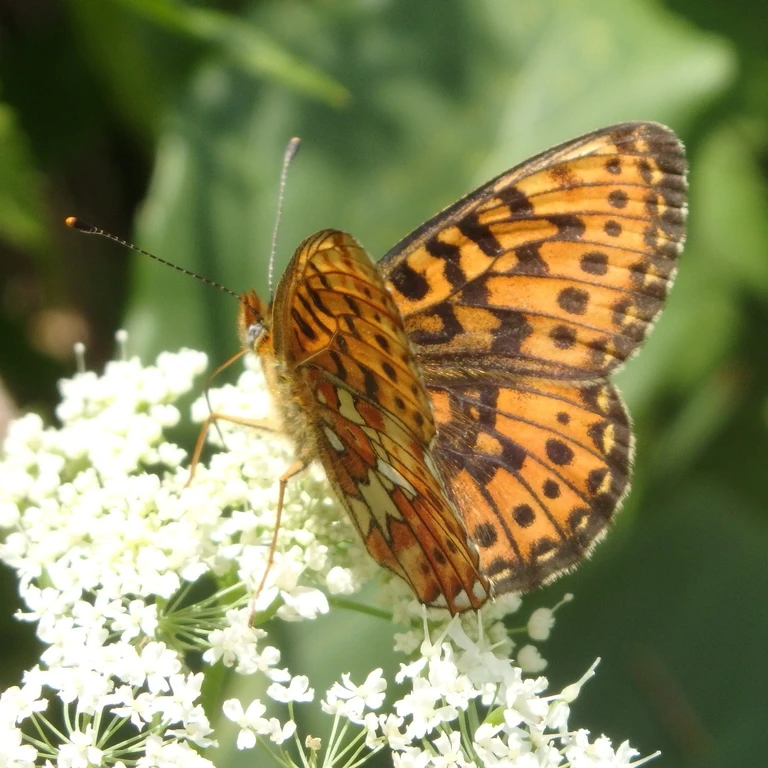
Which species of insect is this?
Boloria euphrosyne (also Clossiana euphrosyne)
